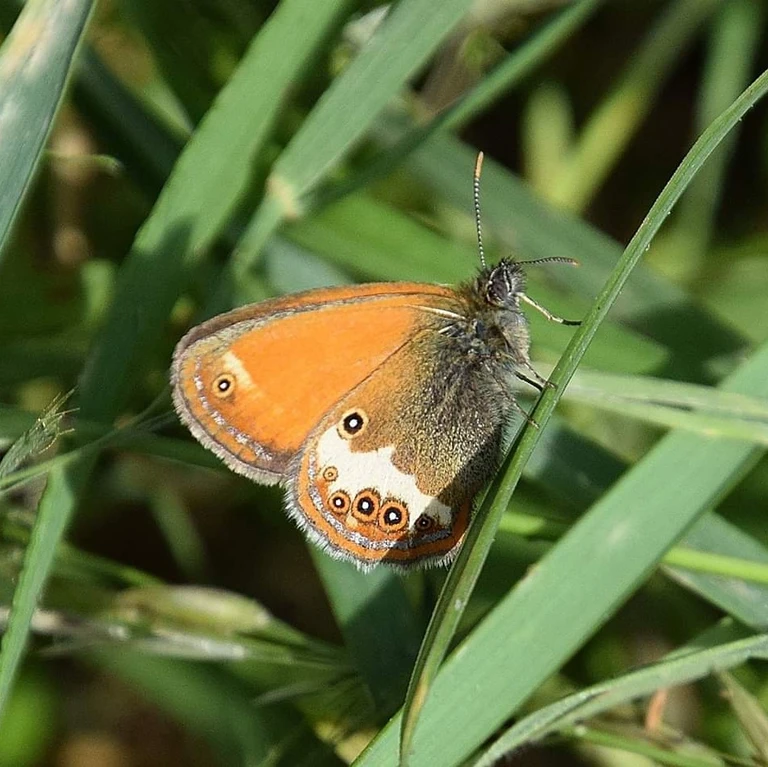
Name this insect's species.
Coenonympha arcania
